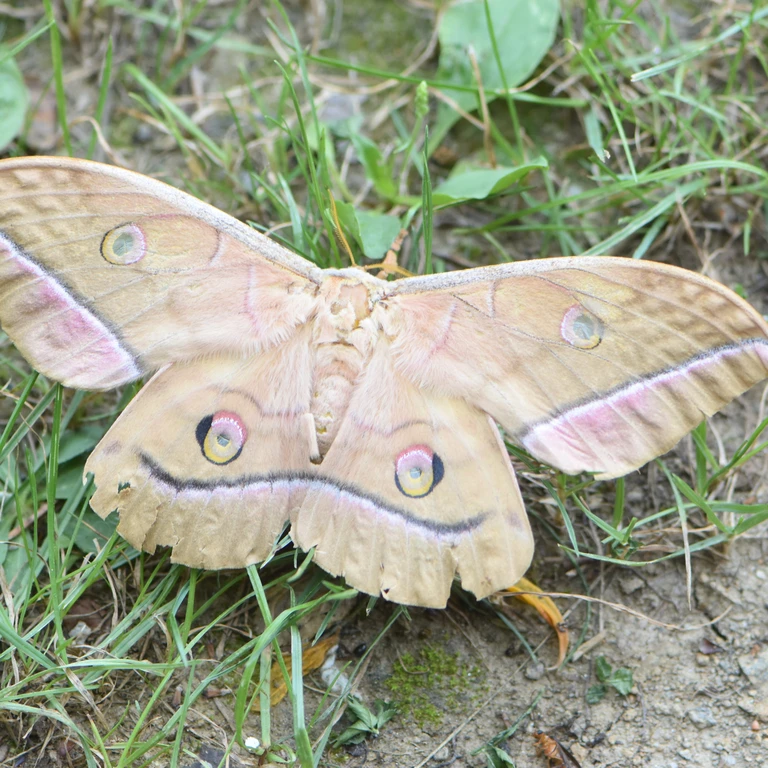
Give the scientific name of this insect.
Antheraea yamamai
